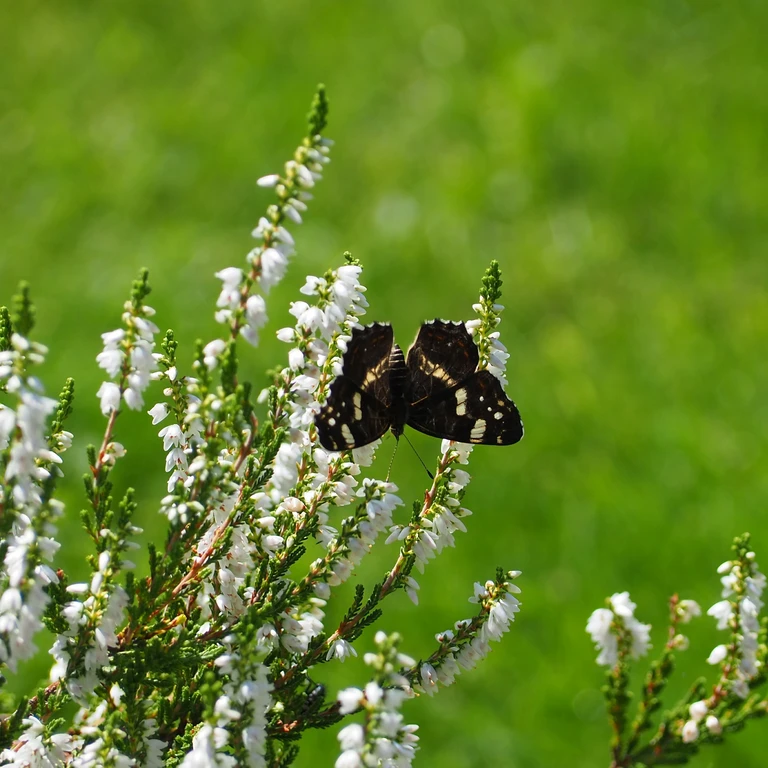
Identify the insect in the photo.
Araschnia levana
